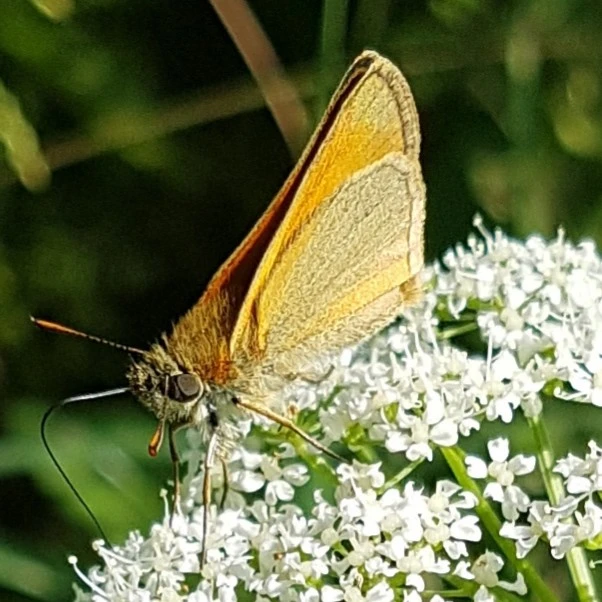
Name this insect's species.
Thymelicus sylvestris
